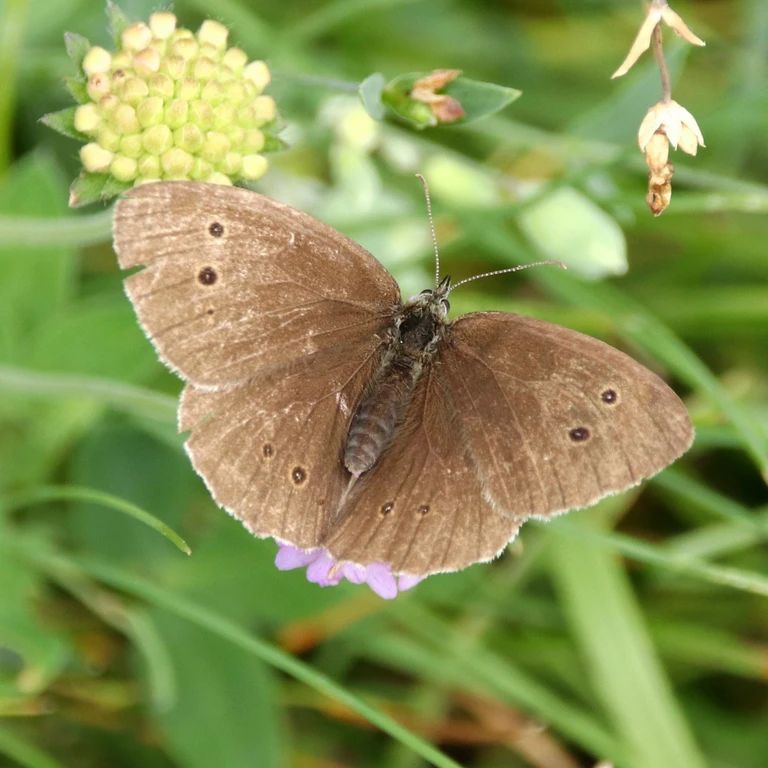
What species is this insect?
Aphantopus hyperantus
